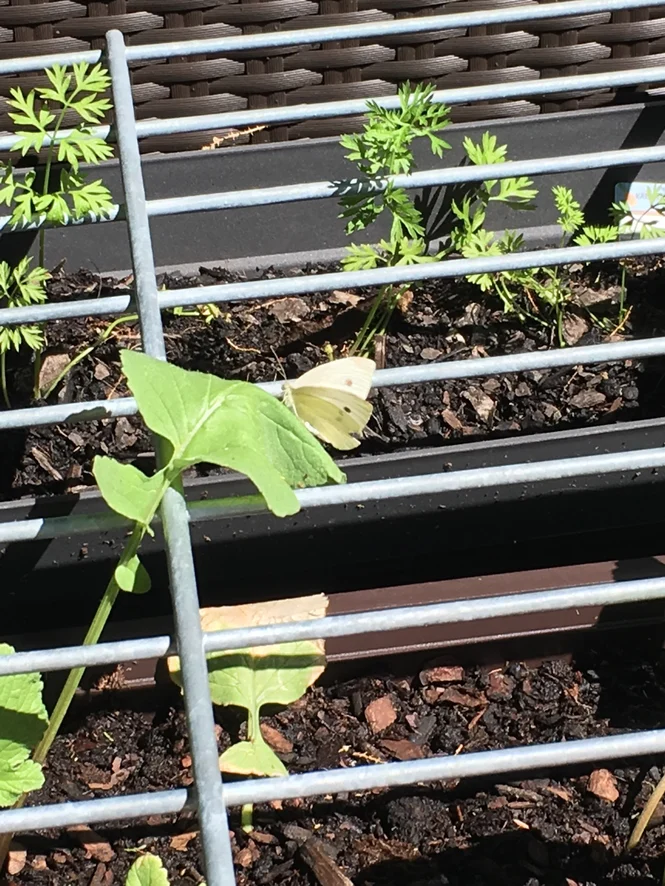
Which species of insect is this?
Pieris rapae
